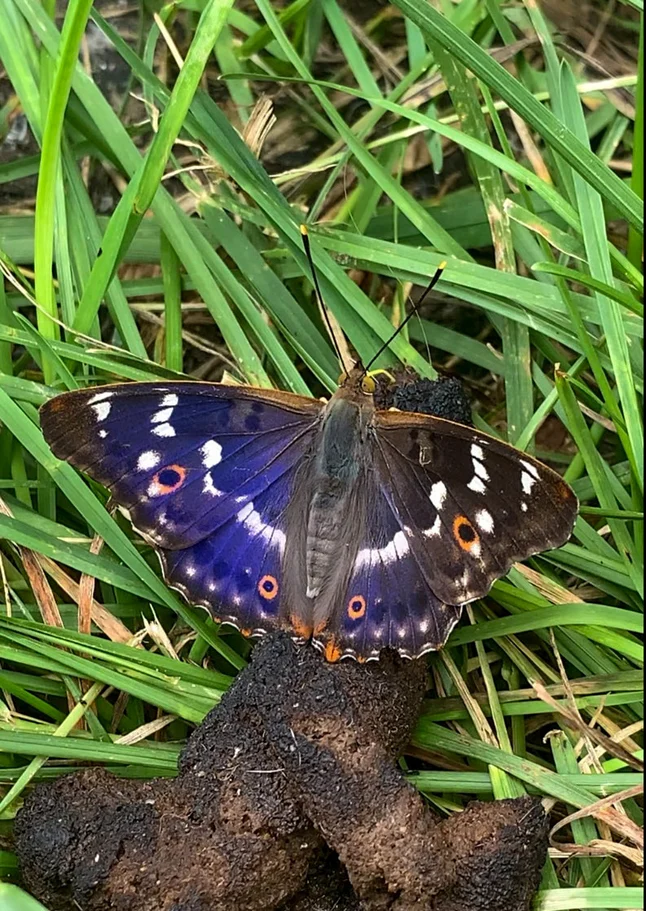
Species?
Apatura ilia
